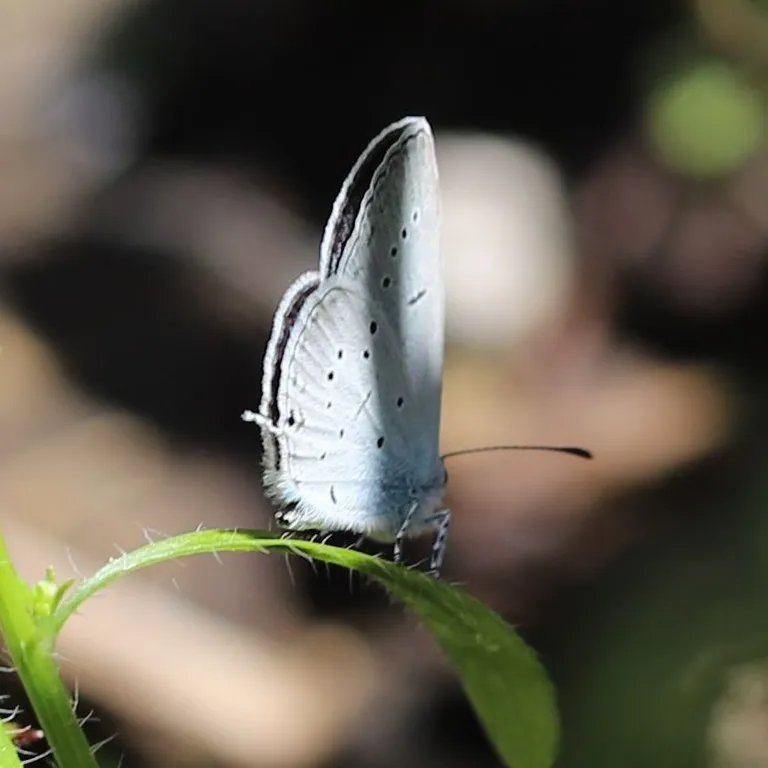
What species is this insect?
Cupido decolorata (also Elkalyce decolorata)
